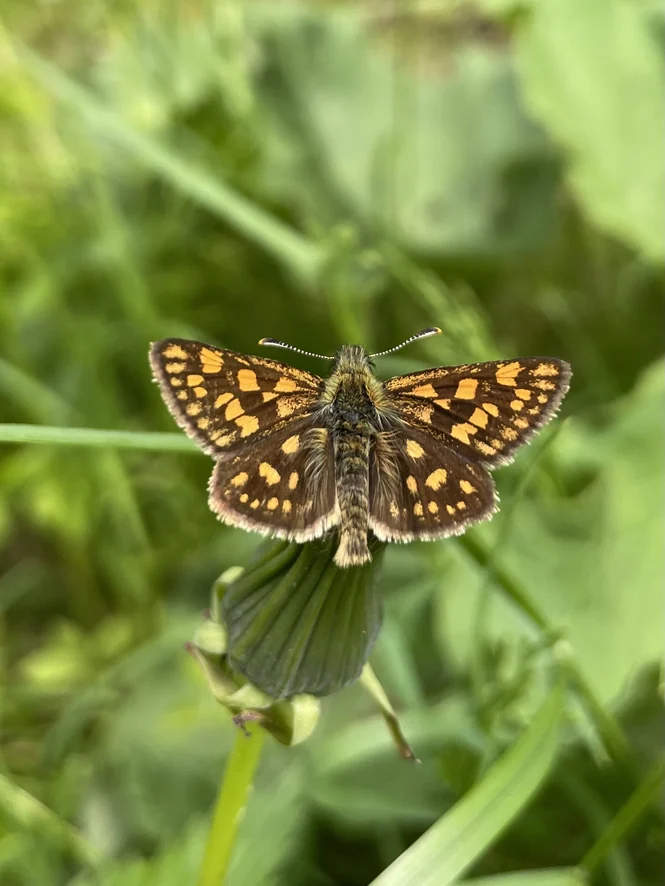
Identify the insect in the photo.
Carterocephalus palaemon
